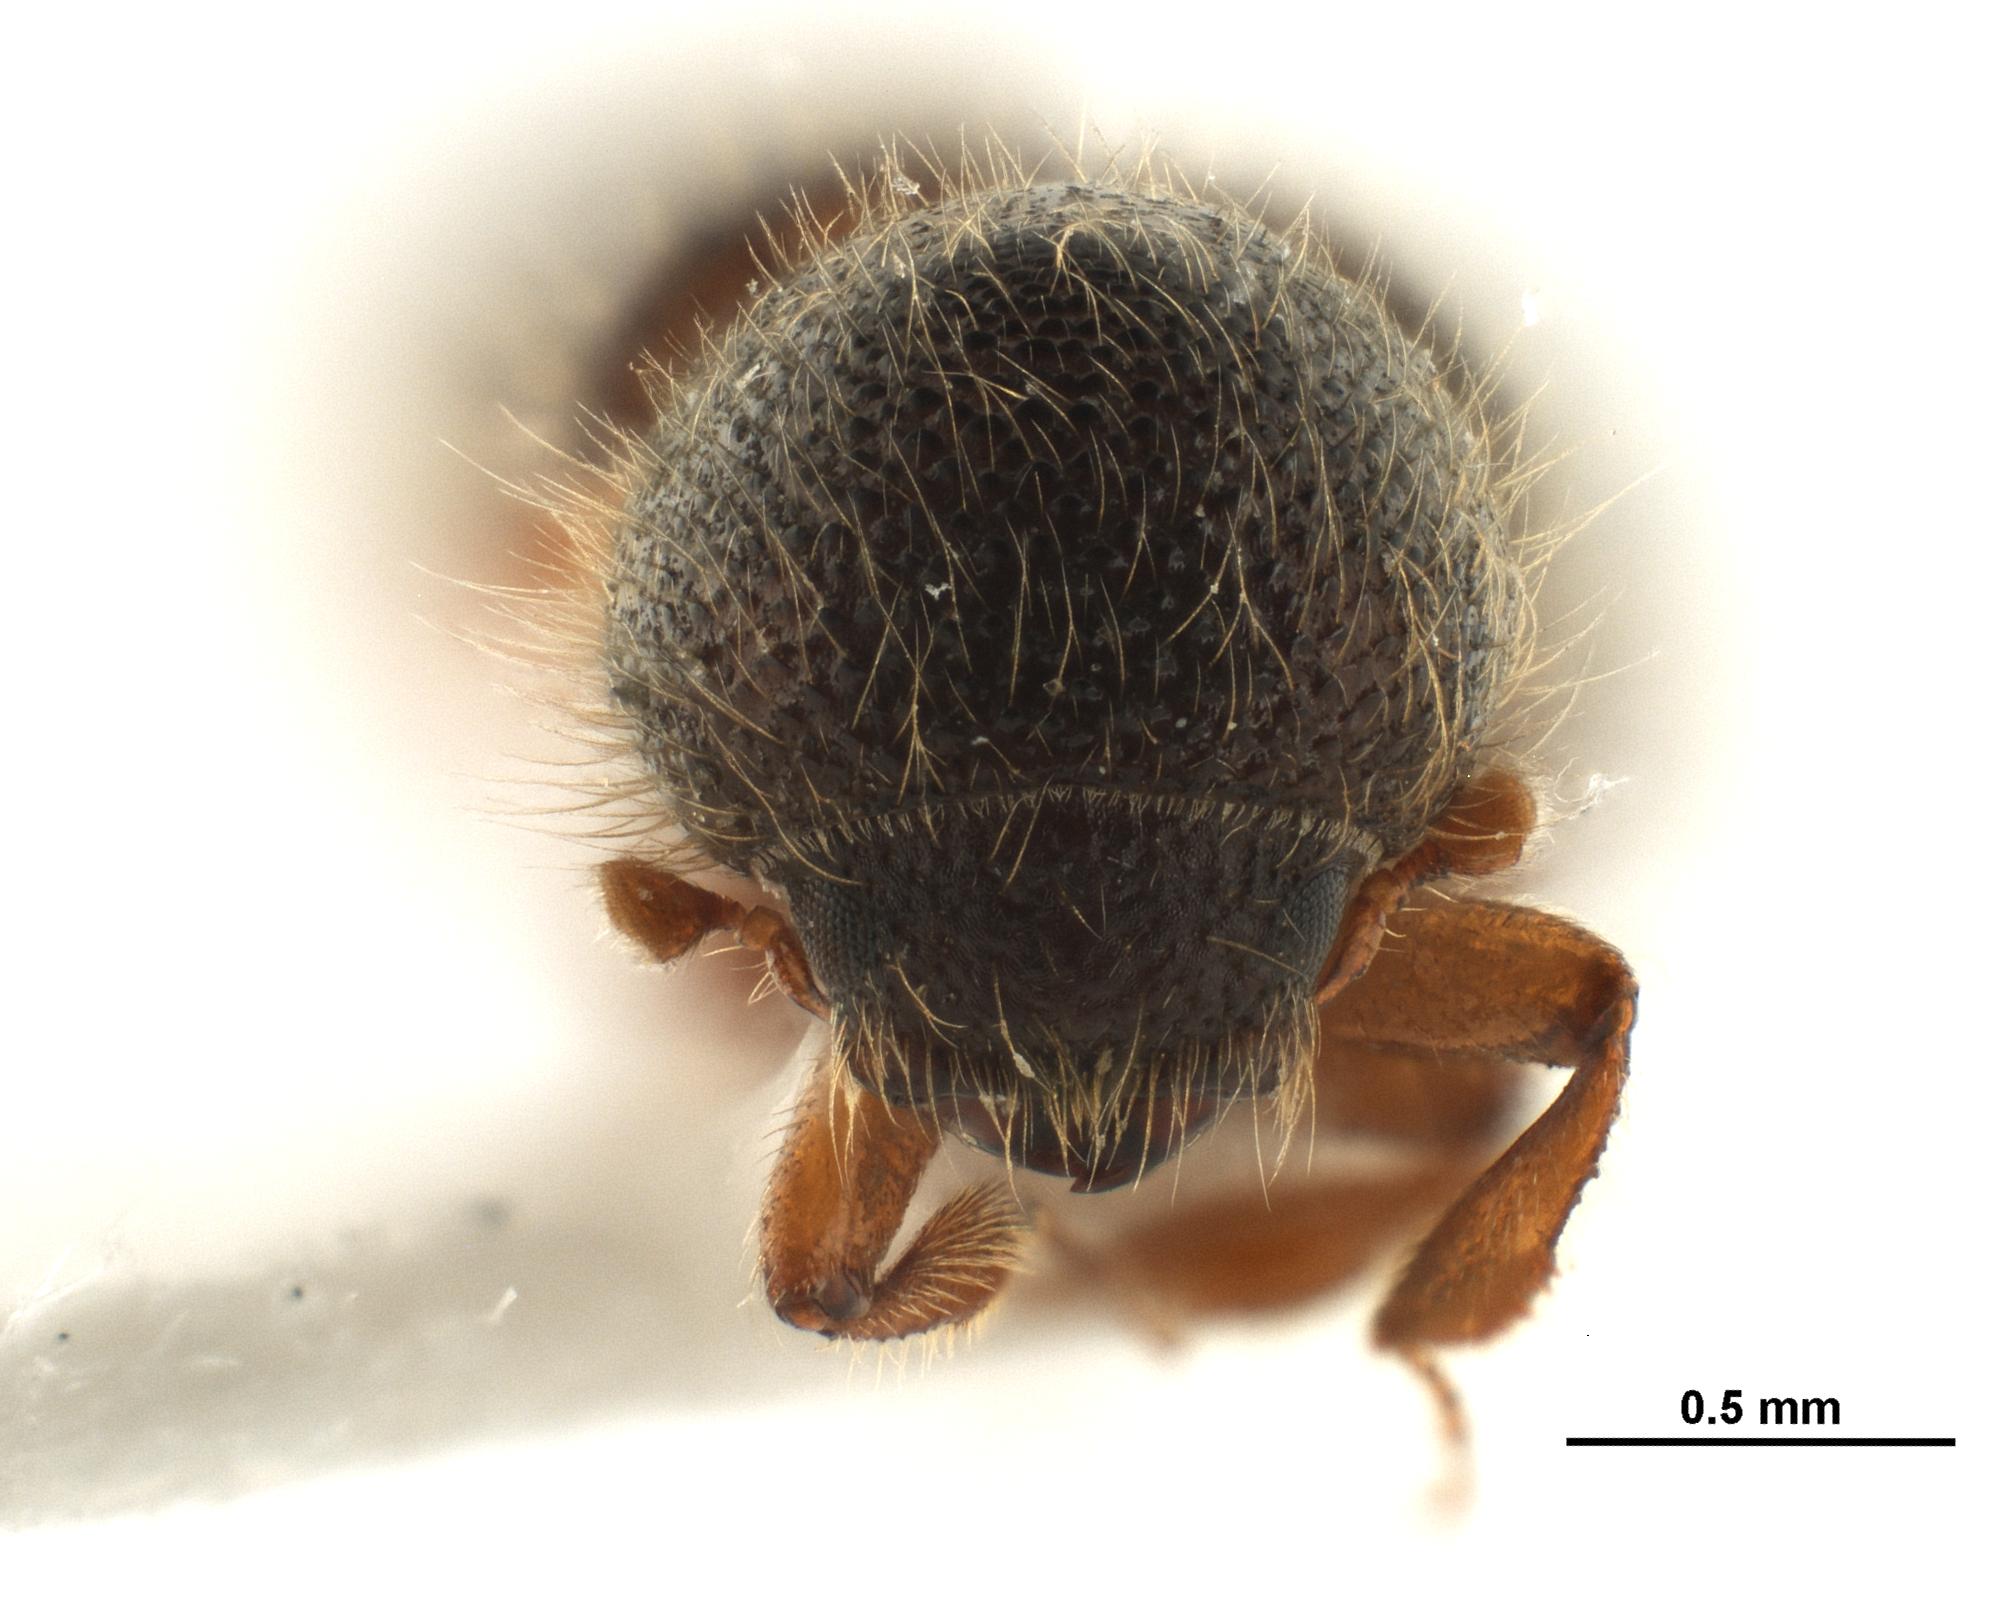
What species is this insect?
Anisandrus apicalis
